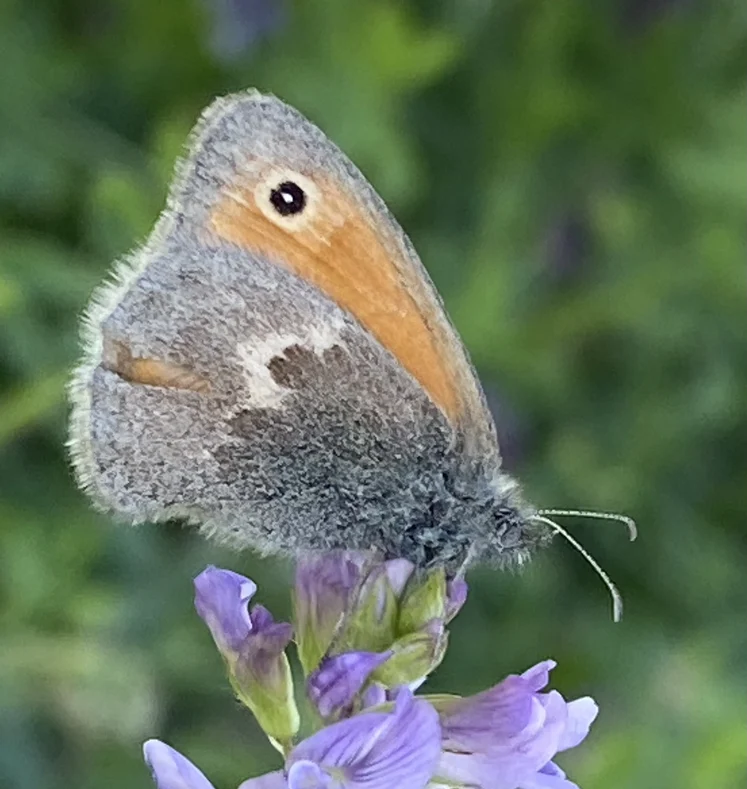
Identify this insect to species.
Coenonympha pamphilus
